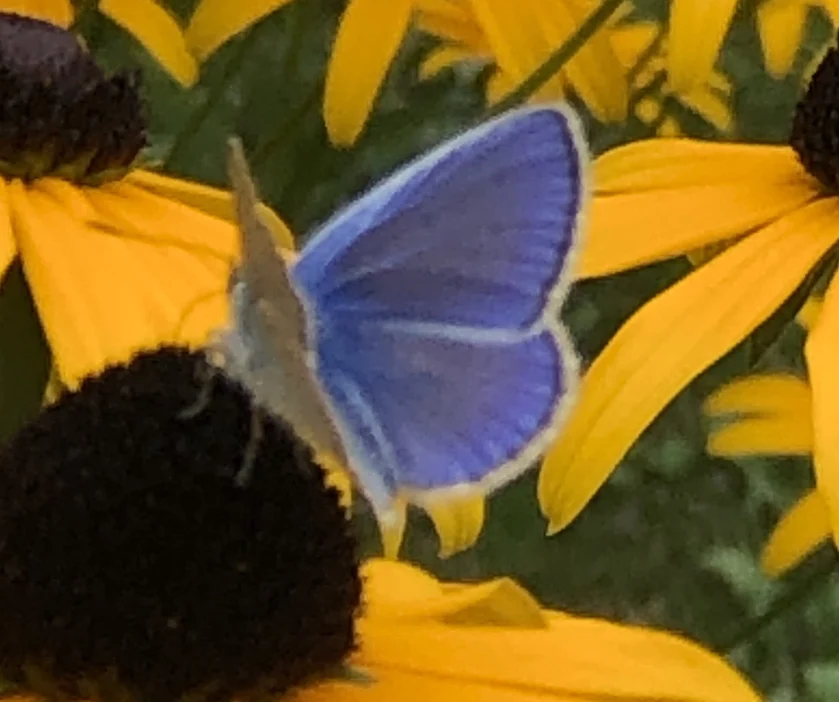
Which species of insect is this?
Polyommatus icarus
